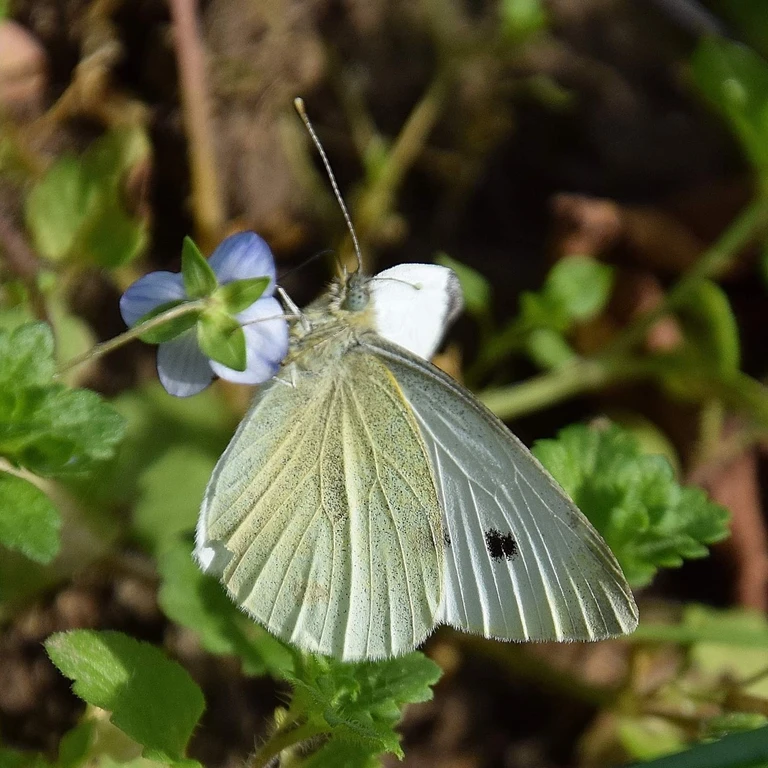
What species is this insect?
Pieris rapae
